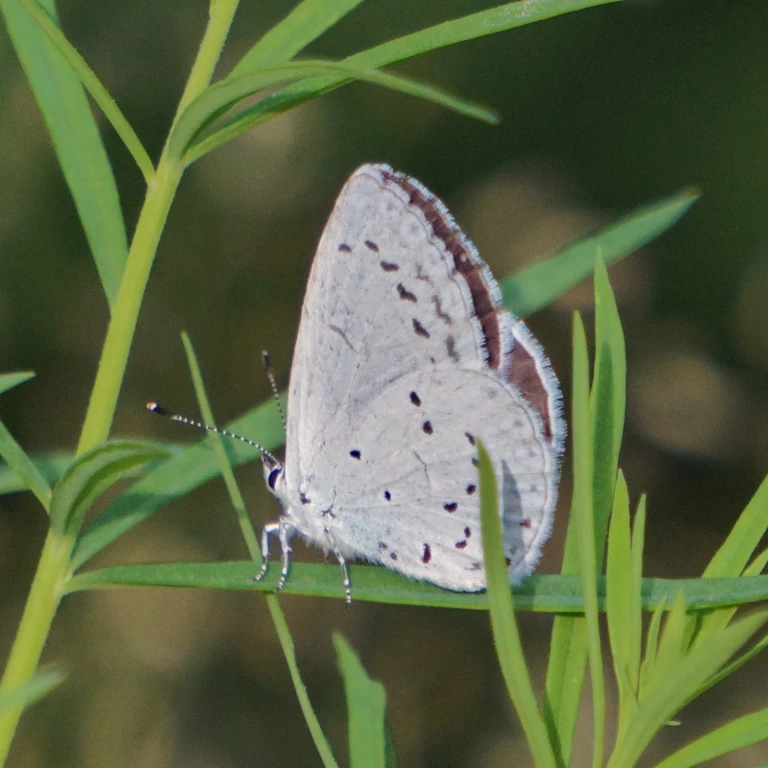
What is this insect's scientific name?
Celastrina argiolus
